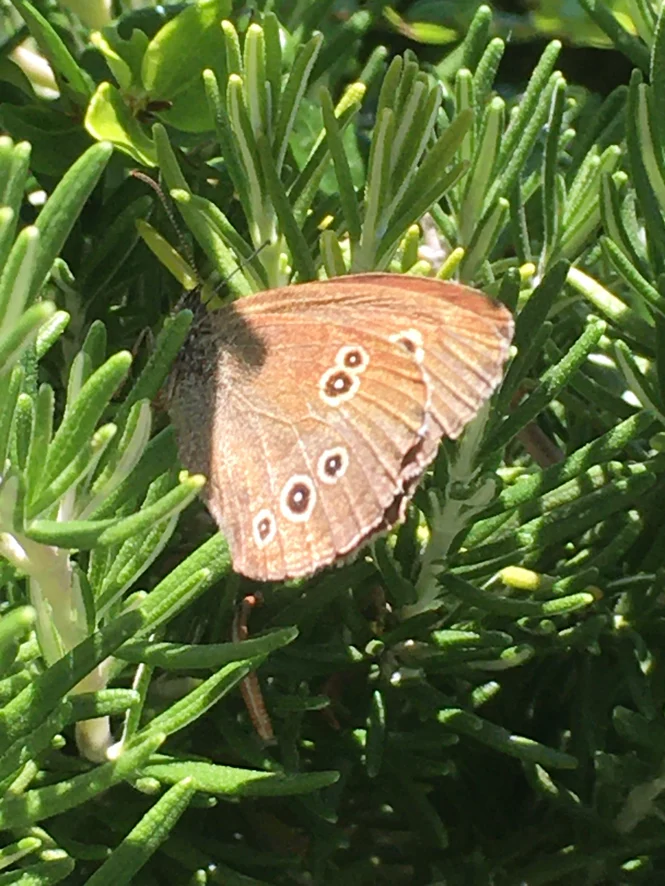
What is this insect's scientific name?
Aphantopus hyperantus
